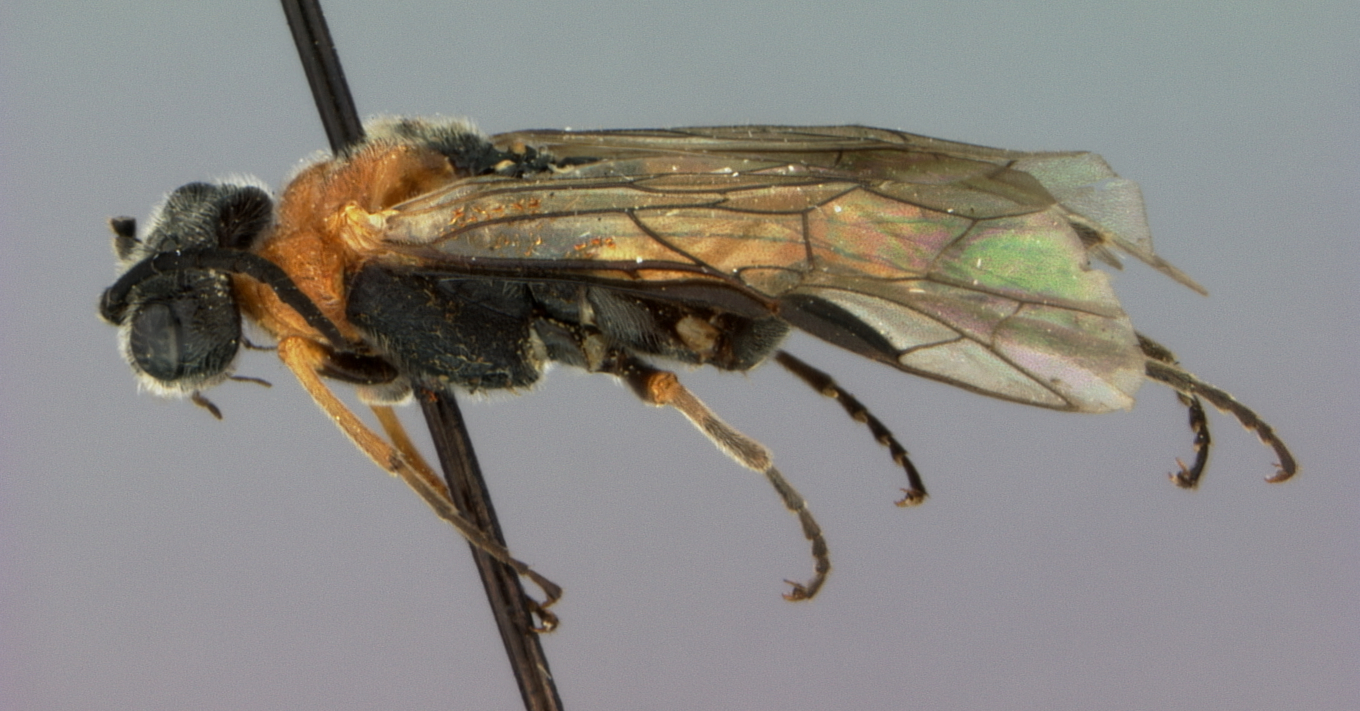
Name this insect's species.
Dolerus okeanskajensis
